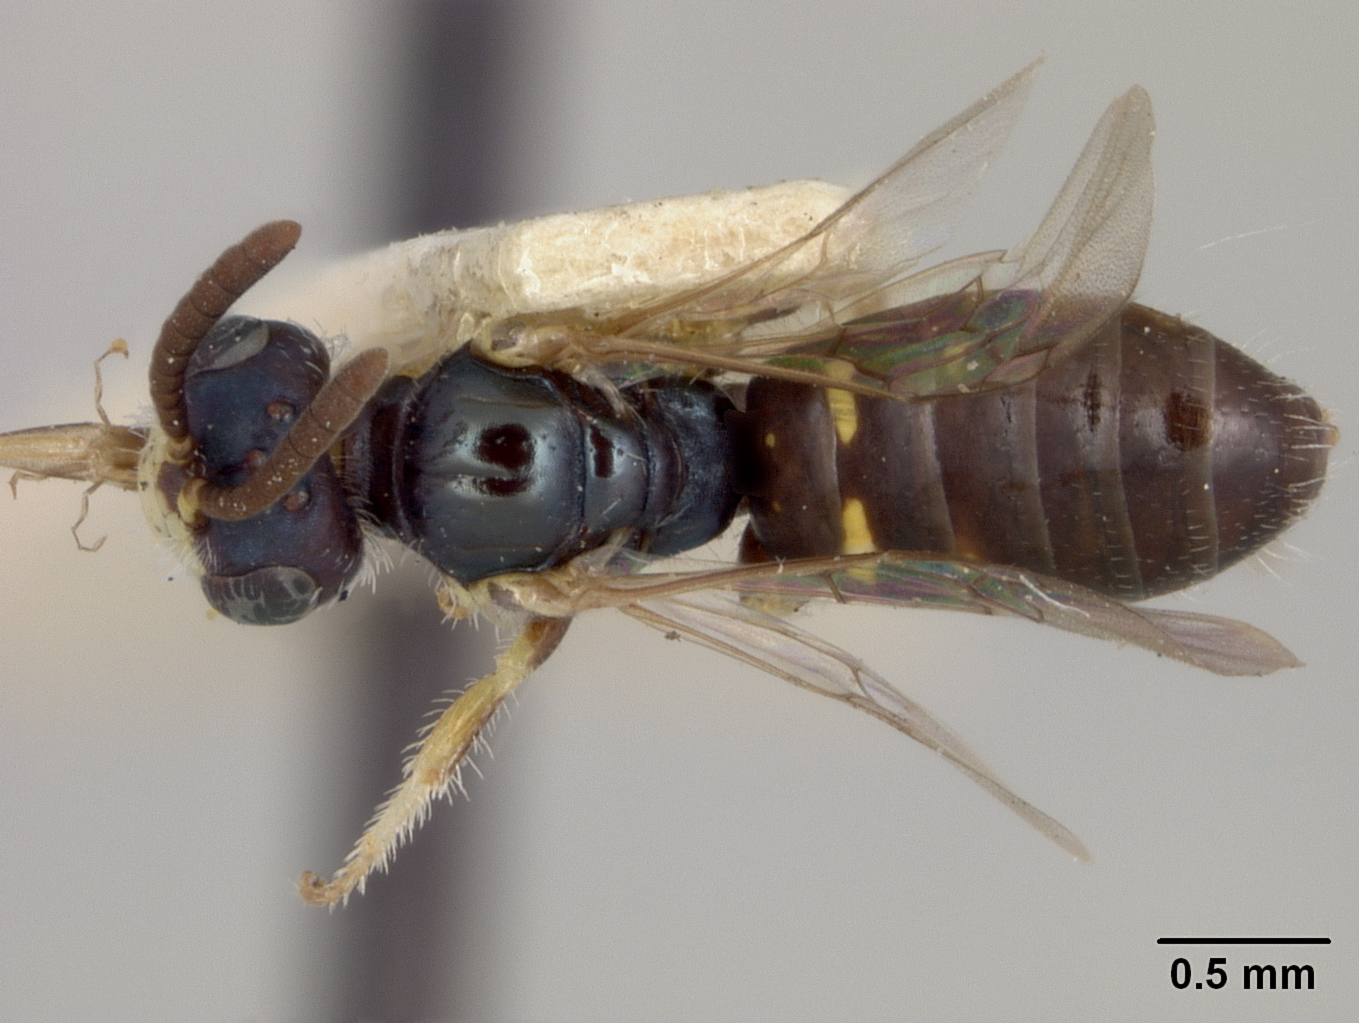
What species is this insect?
Perdita florissantella
